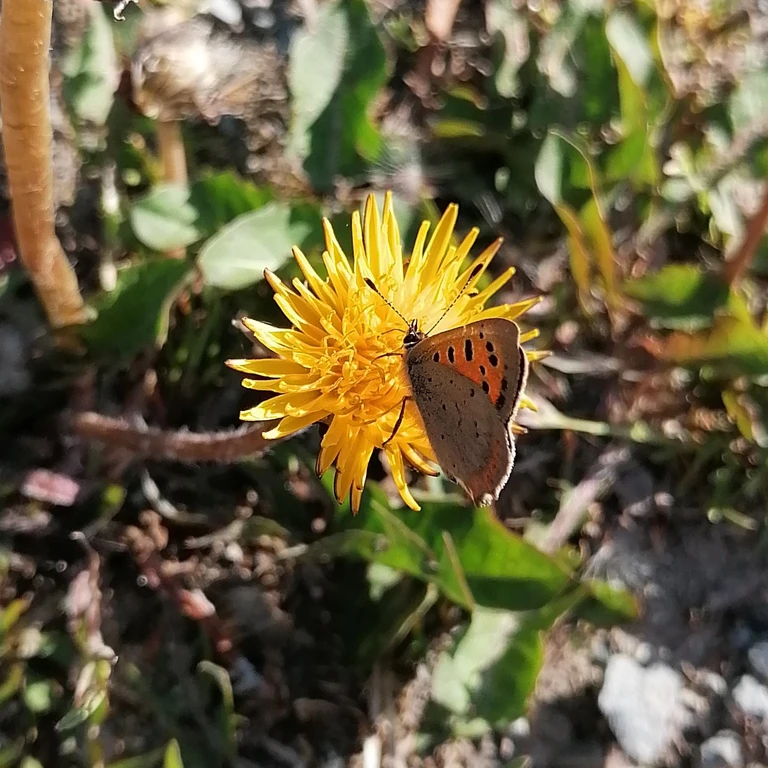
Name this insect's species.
Lycaena phlaeas
